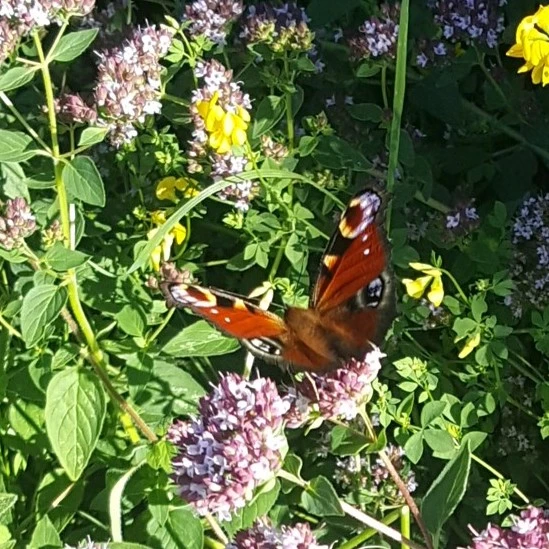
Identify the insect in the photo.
Aglais io
